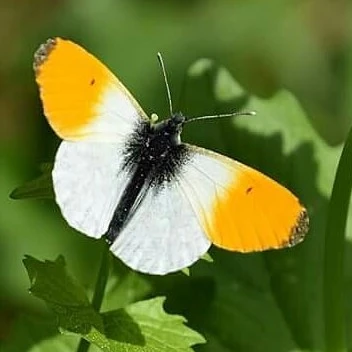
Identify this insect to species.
Anthocharis cardamines
